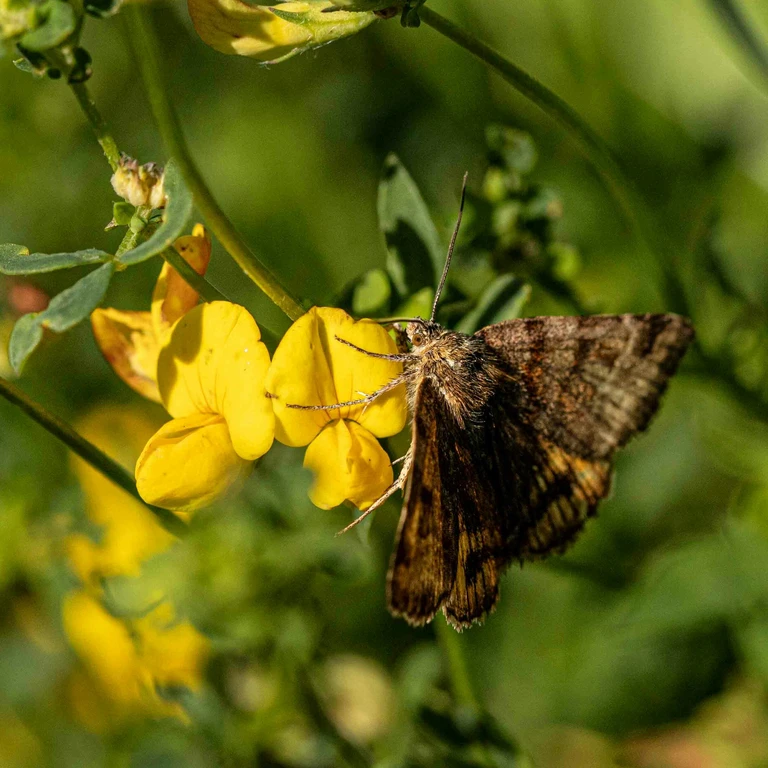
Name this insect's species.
Euclidia glyphica
